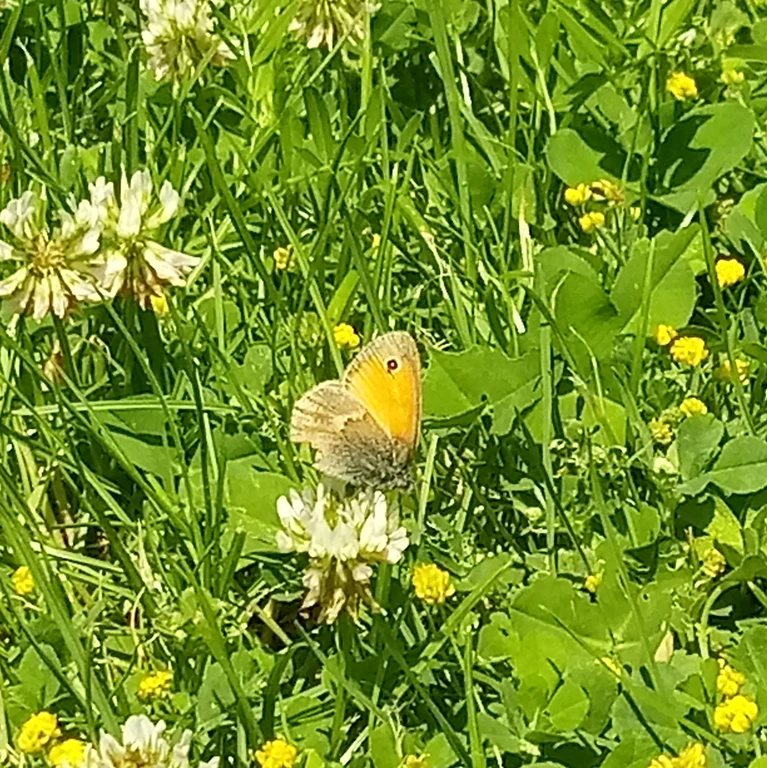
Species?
Coenonympha pamphilus
